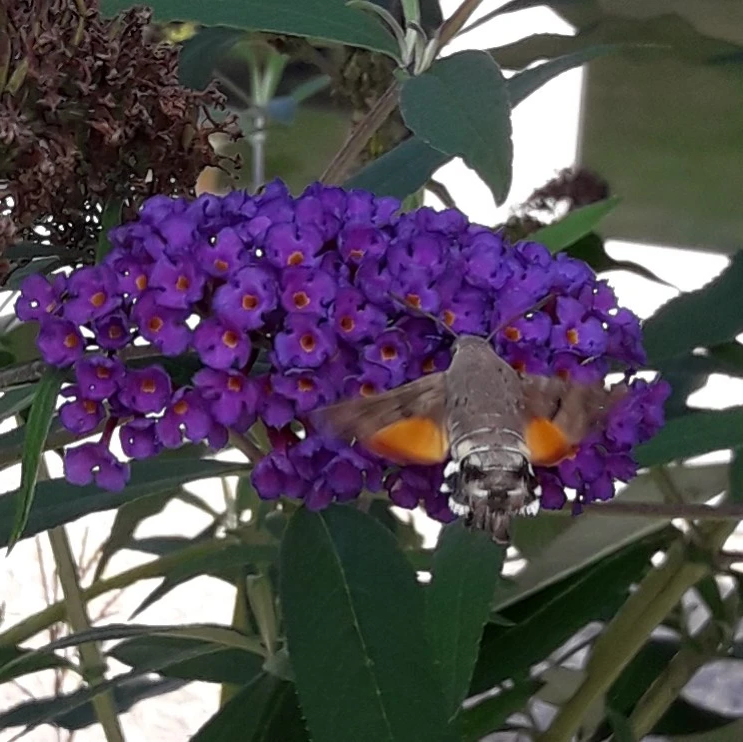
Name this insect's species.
Macroglossum stellatarum
